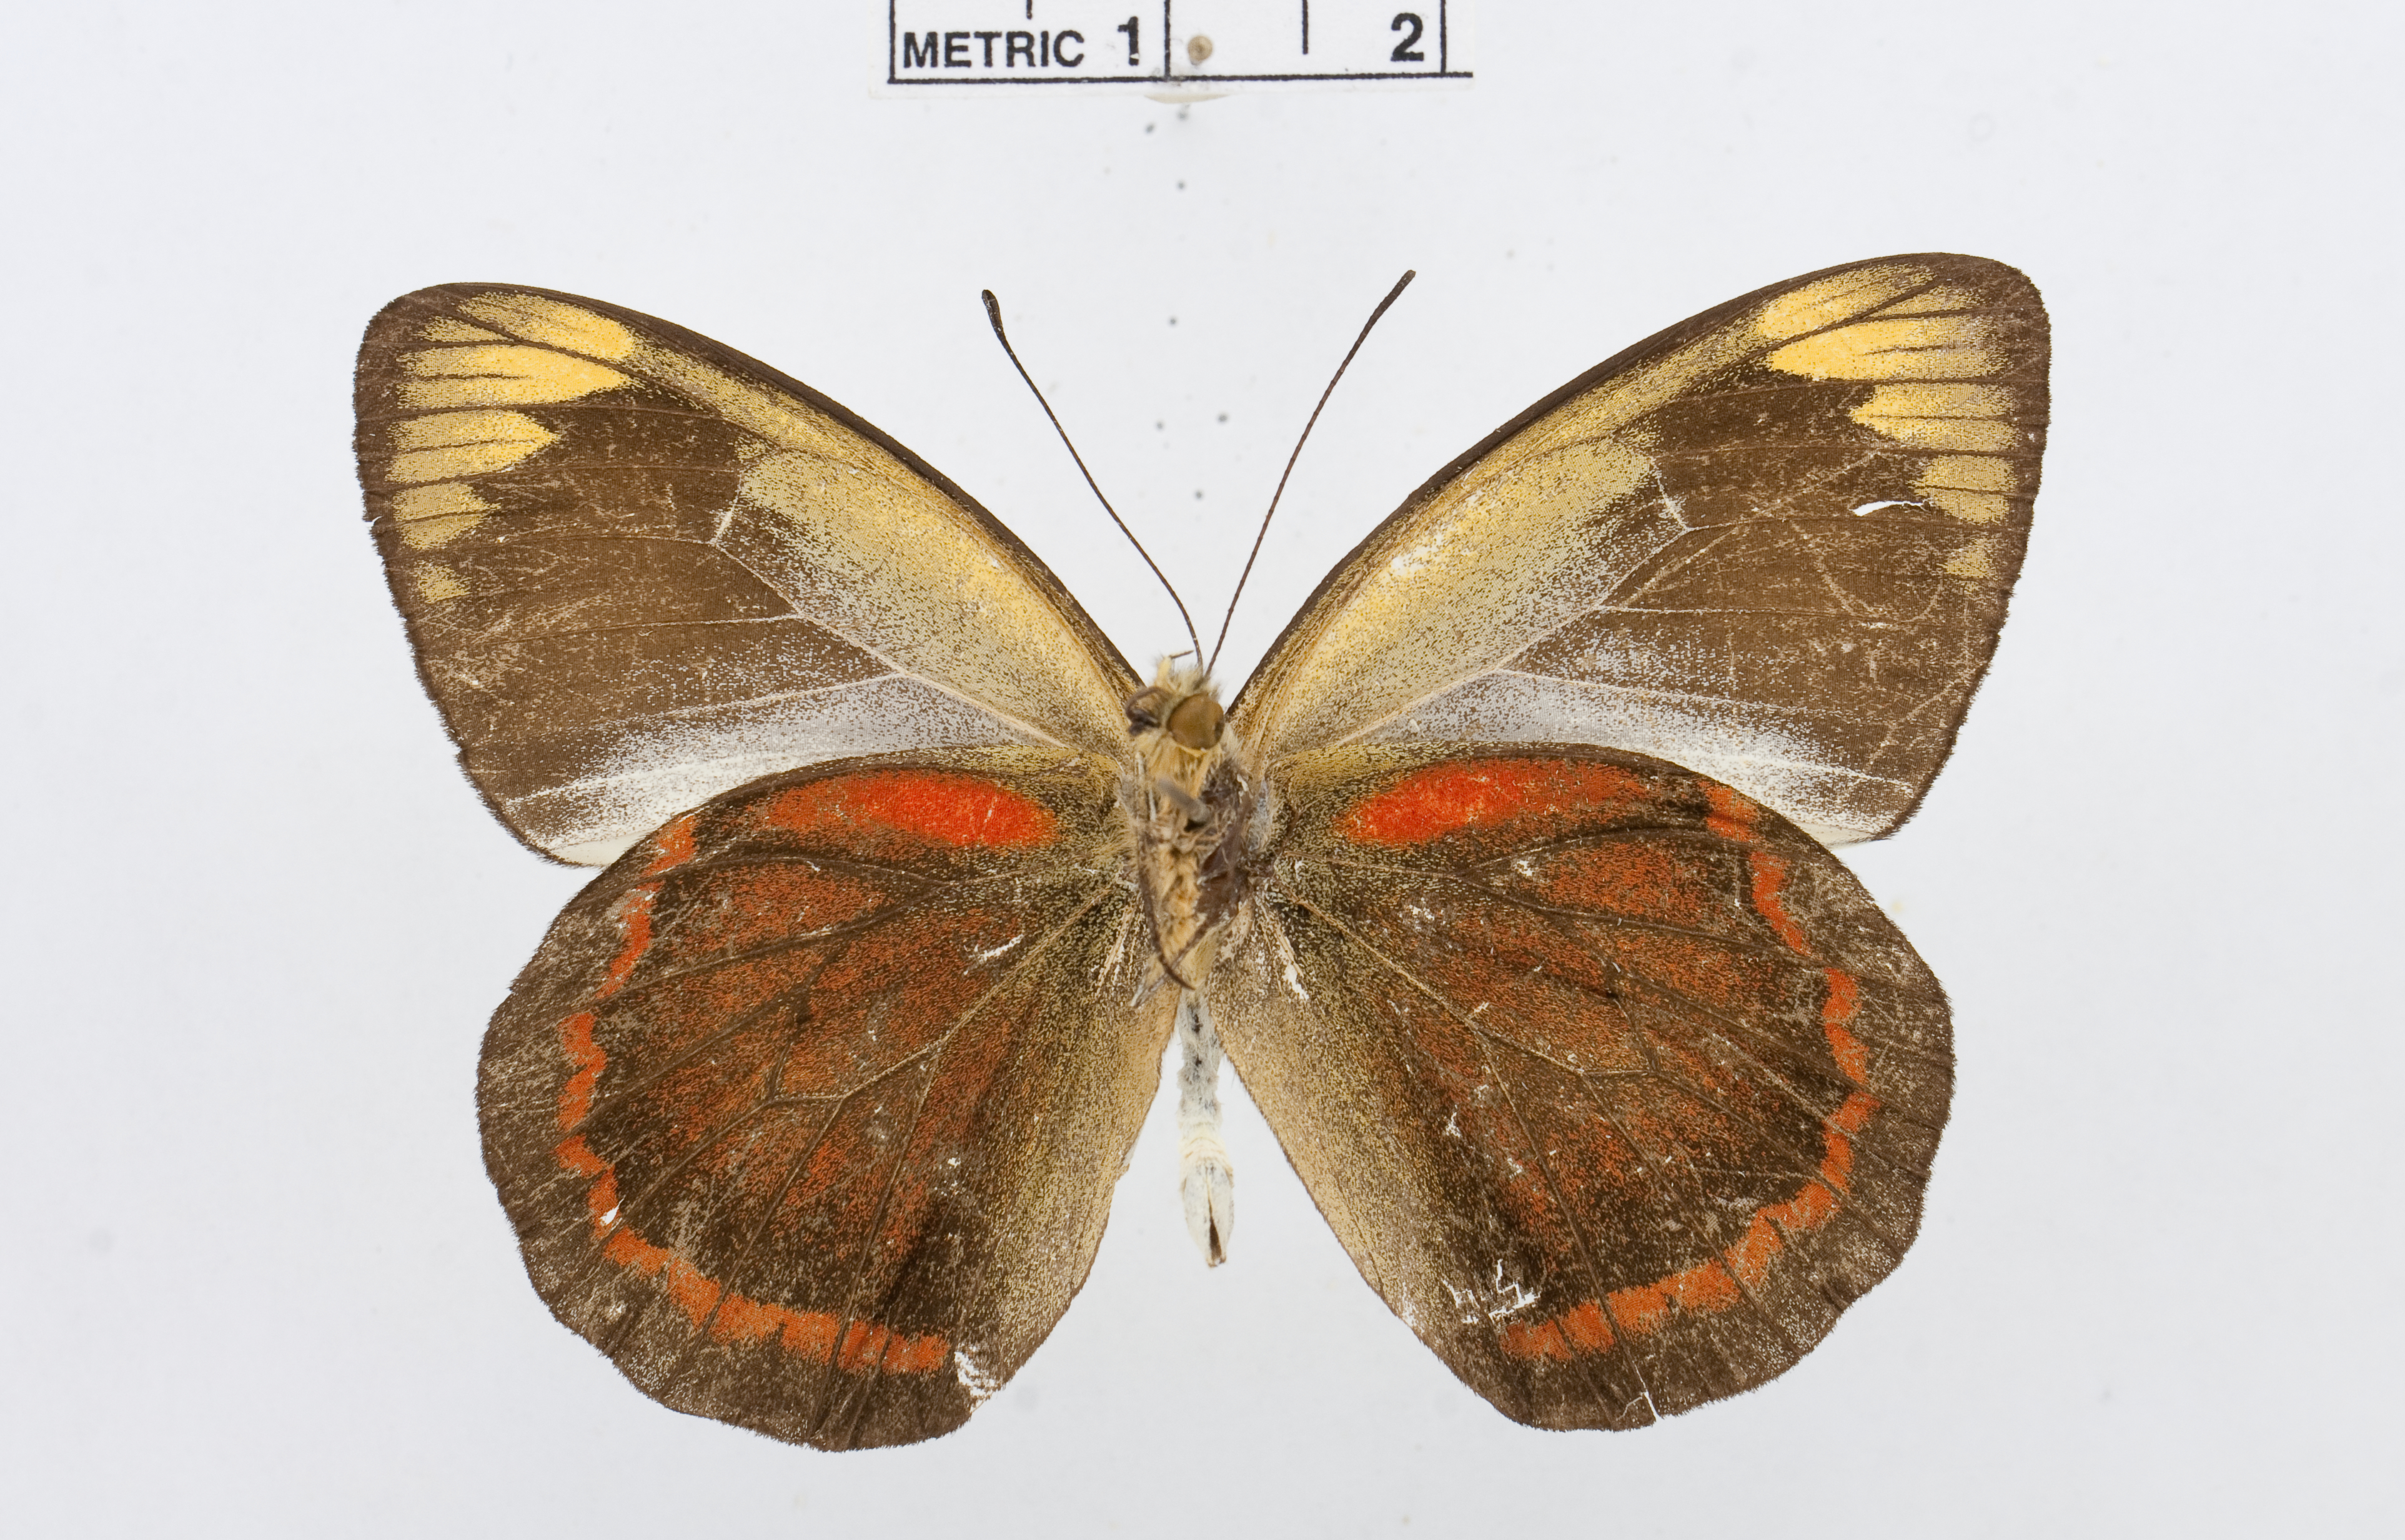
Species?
Delias duris
